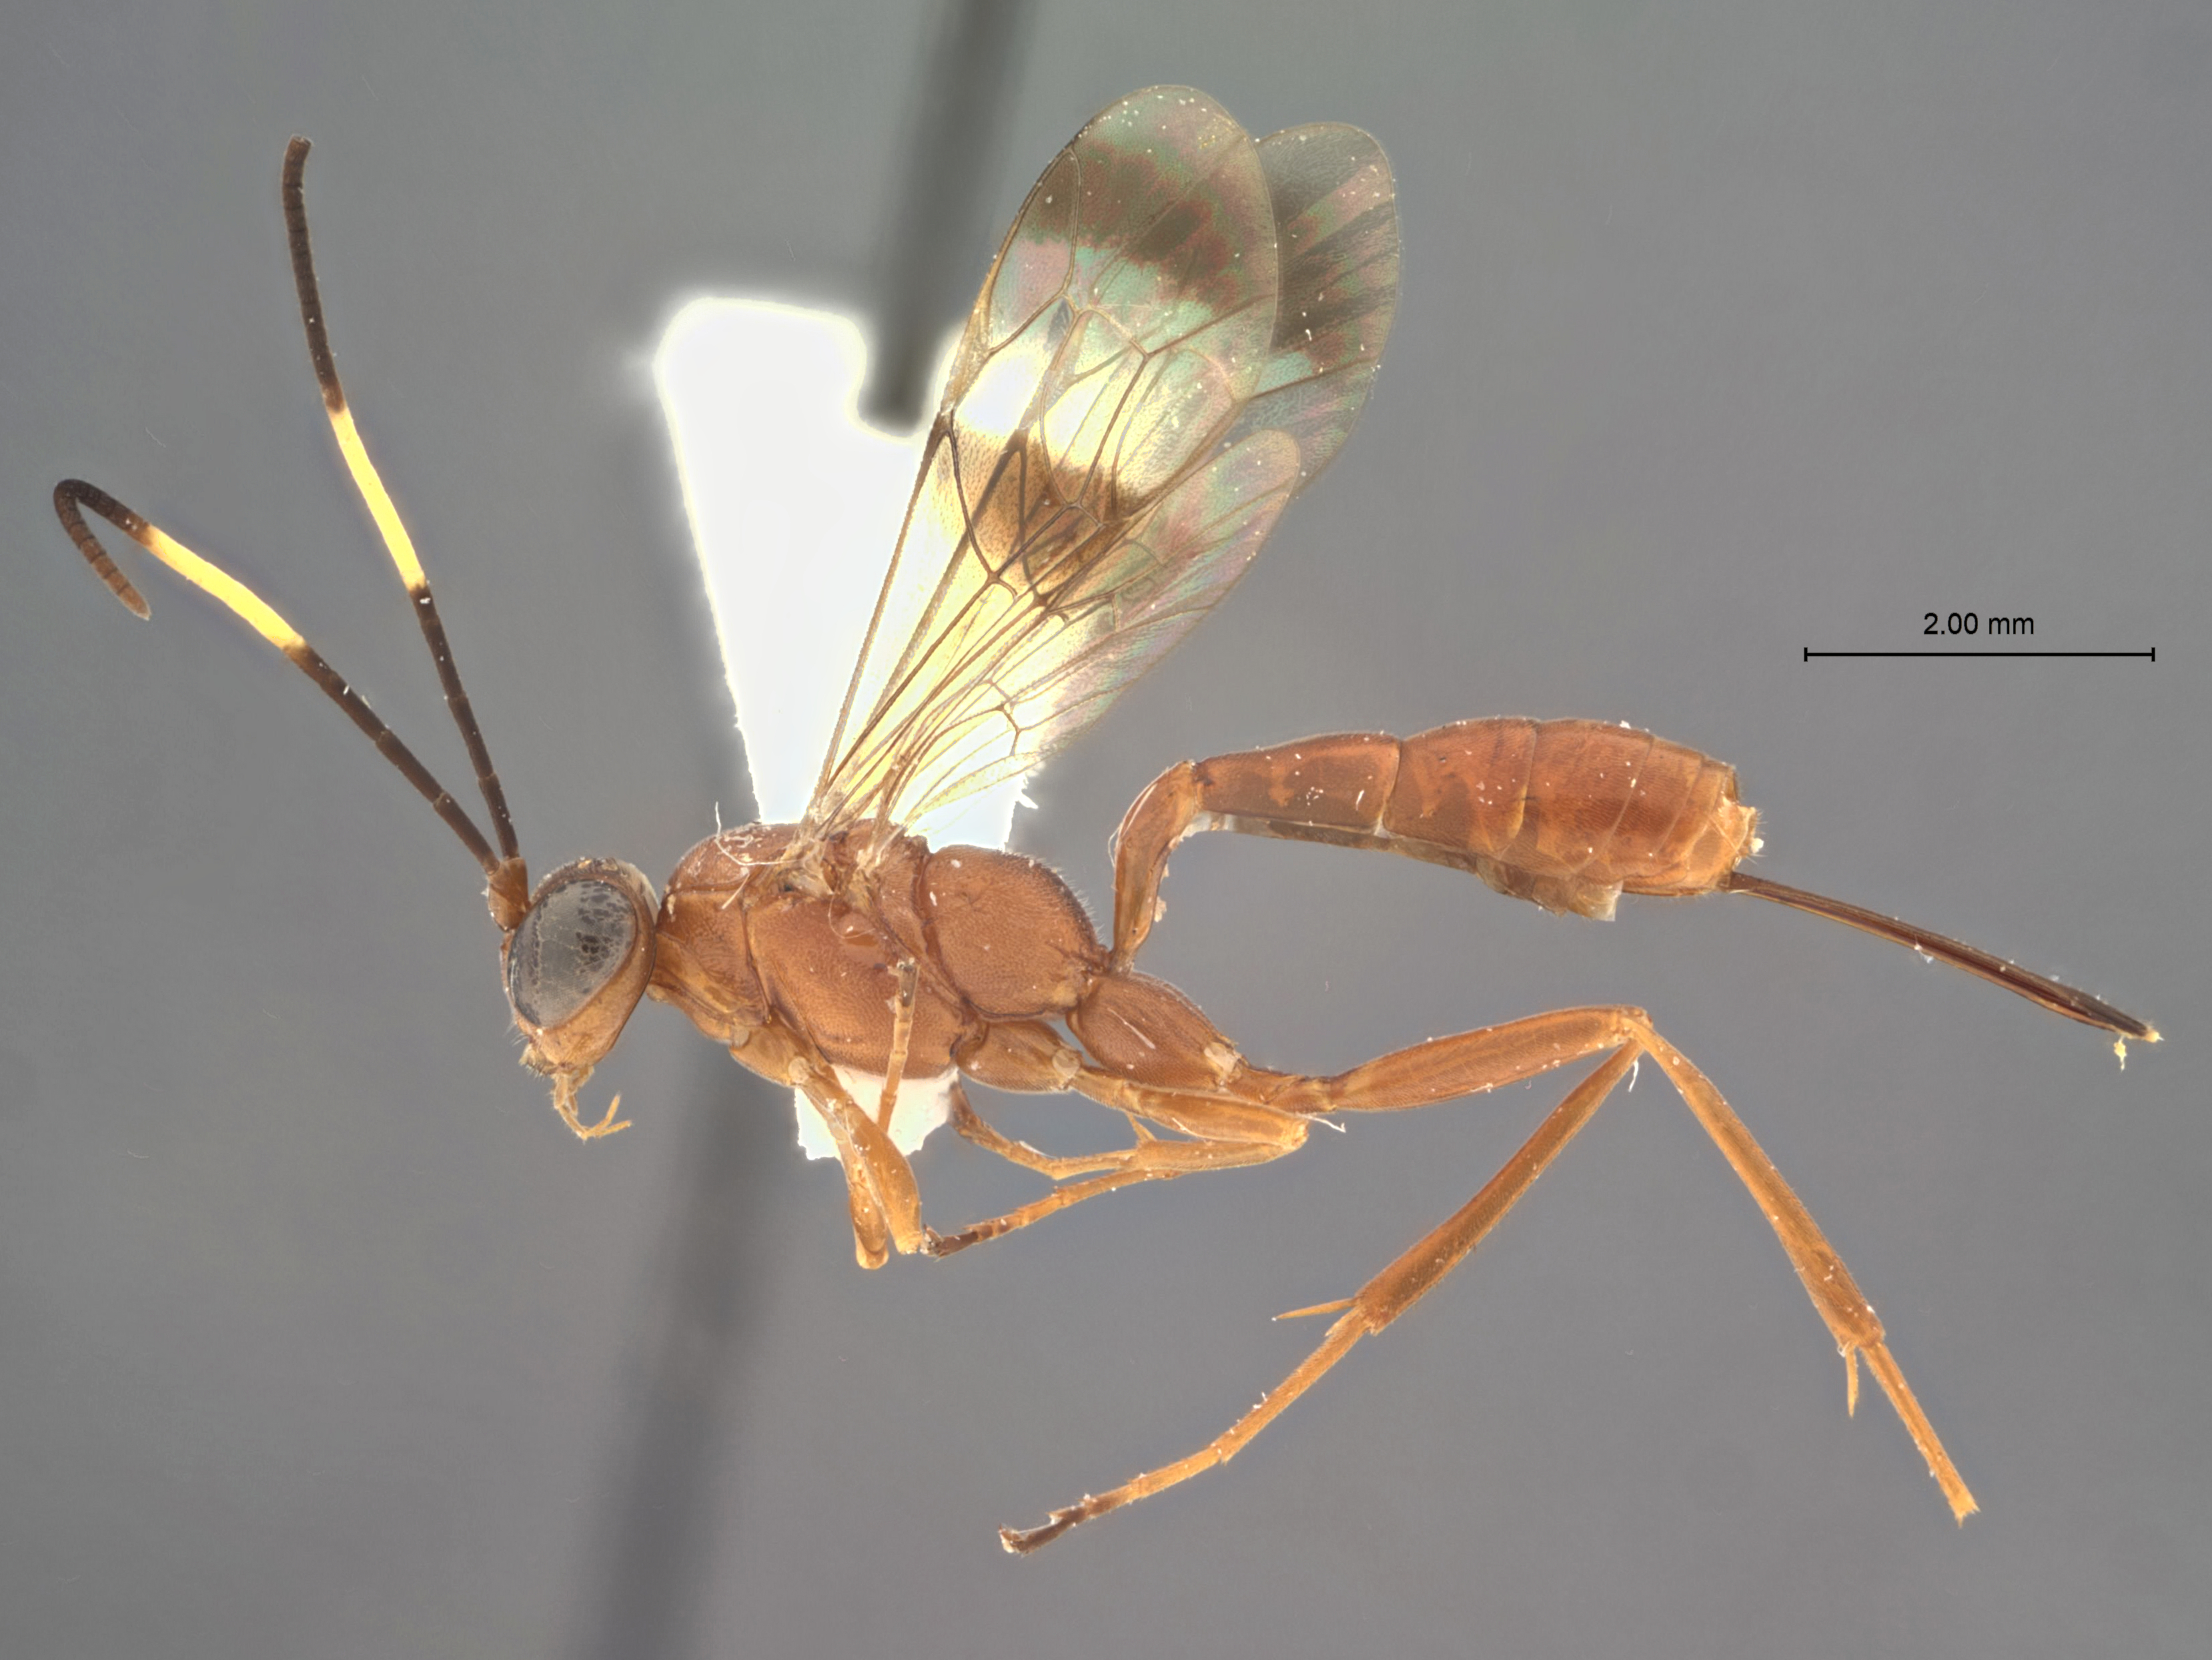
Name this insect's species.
Mallochia pyralidis
